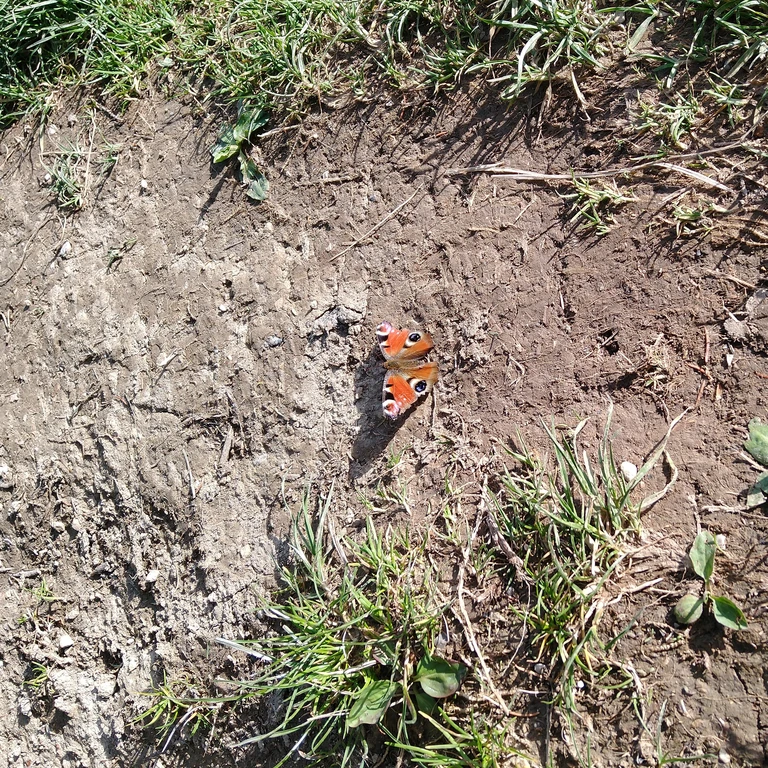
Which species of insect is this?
Aglais io
